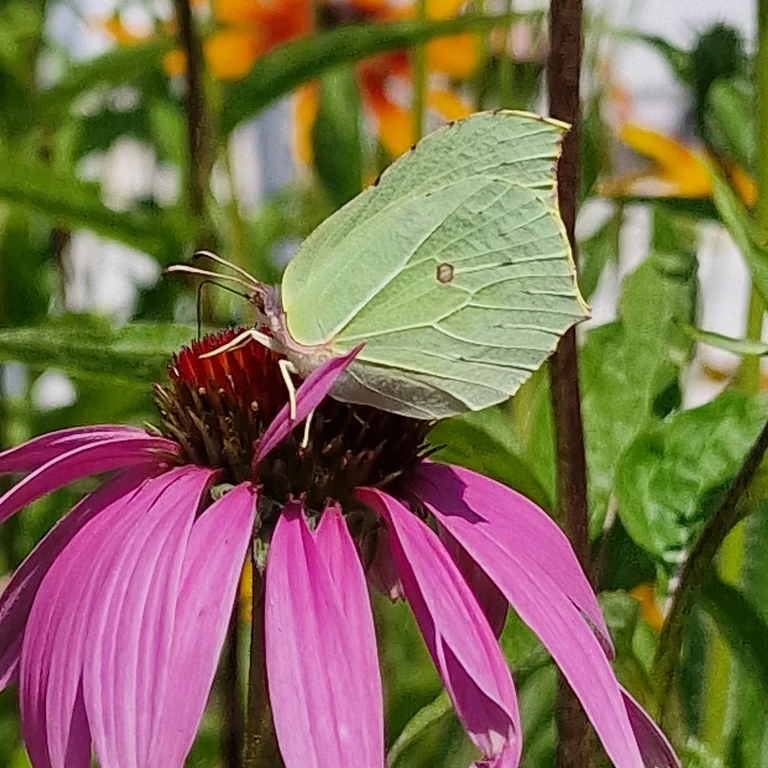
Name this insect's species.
Gonepteryx rhamni
